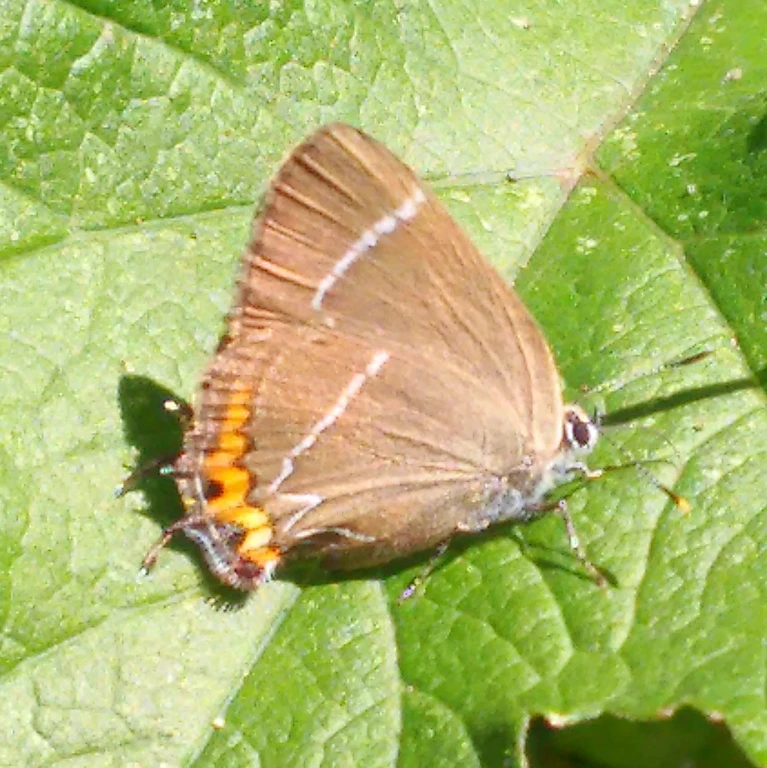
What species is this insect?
Satyrium w-album
